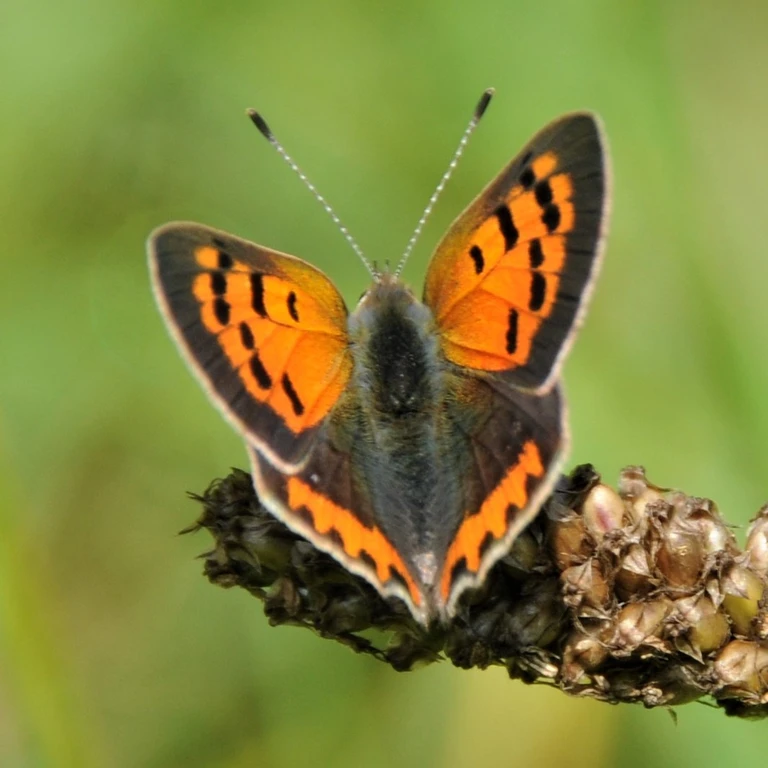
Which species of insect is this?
Lycaena phlaeas
